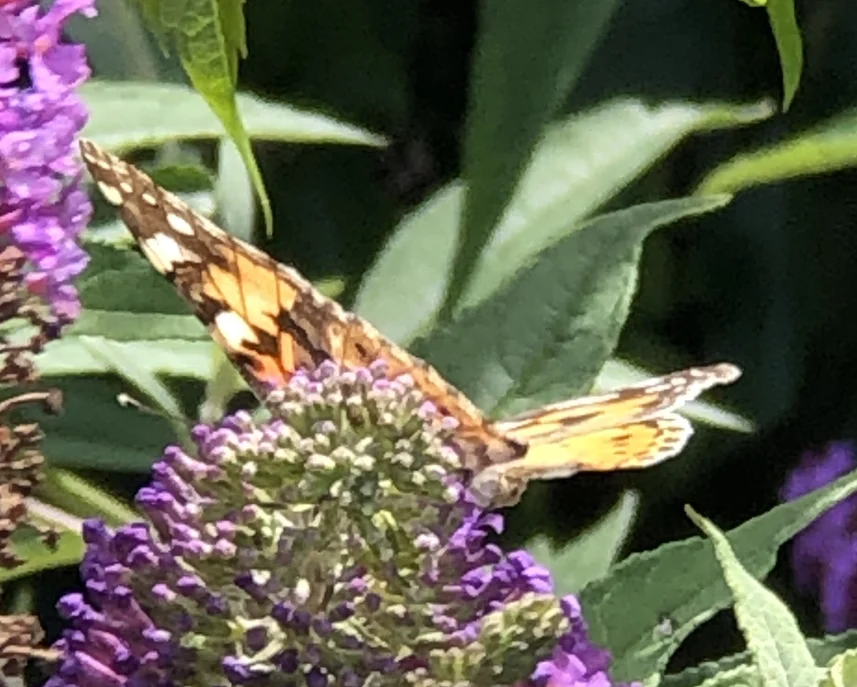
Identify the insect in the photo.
Vanessa cardui
